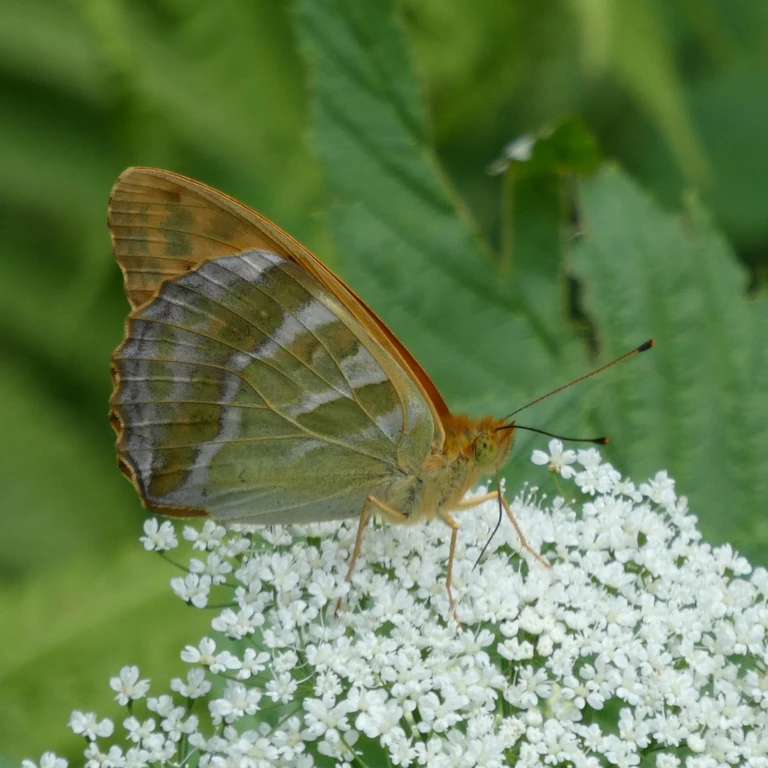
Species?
Argynnis paphia
